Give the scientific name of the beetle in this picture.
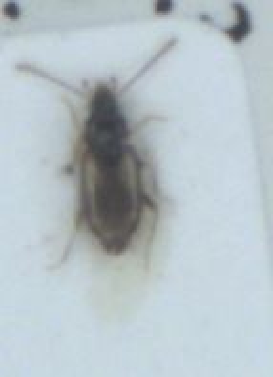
Tachys scutellaris
